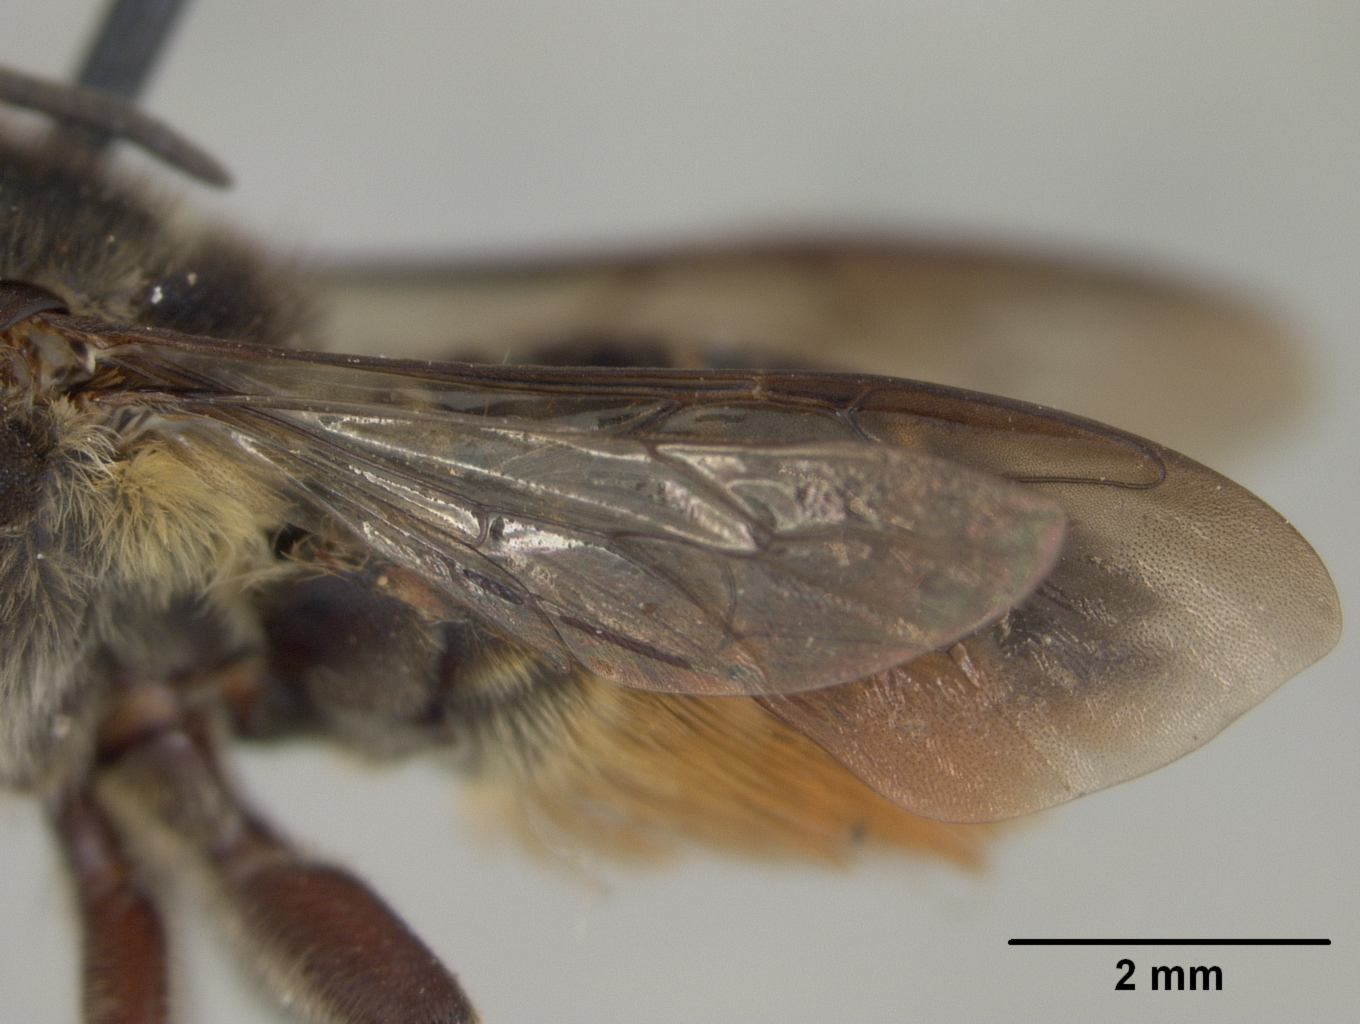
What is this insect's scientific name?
Megachile disputabilis
